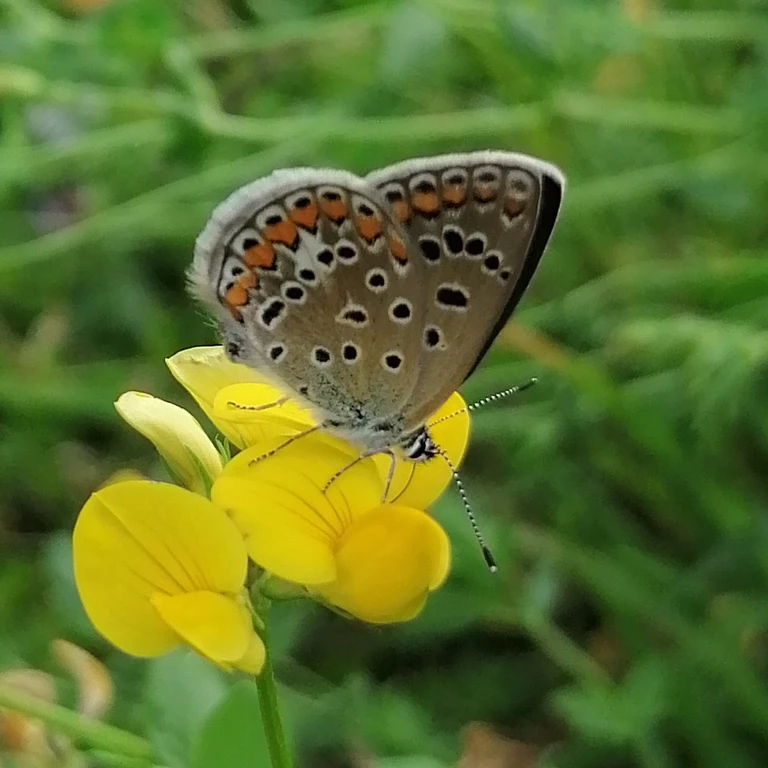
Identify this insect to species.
Polyommatus icarus
